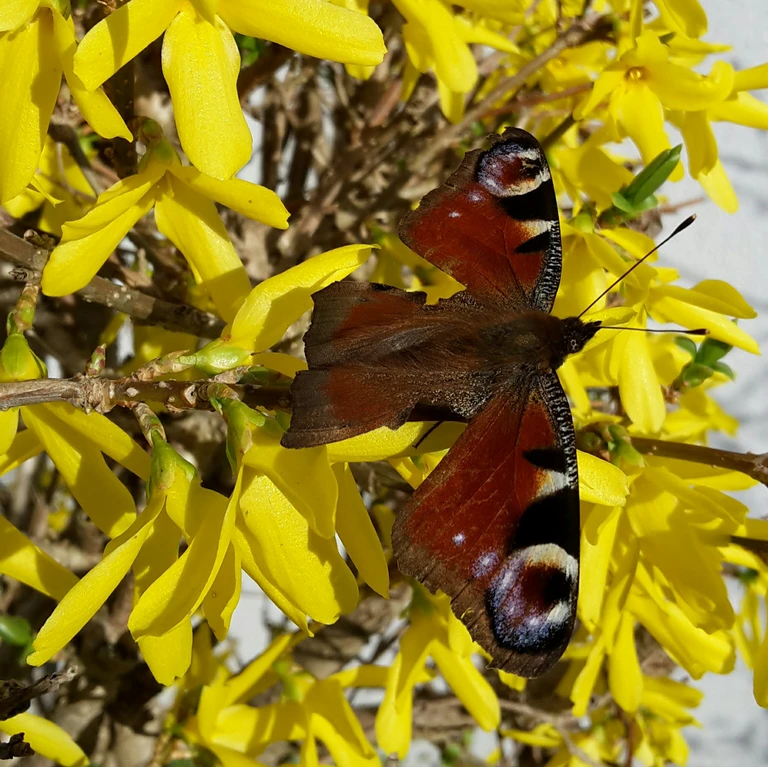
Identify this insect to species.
Aglais io
